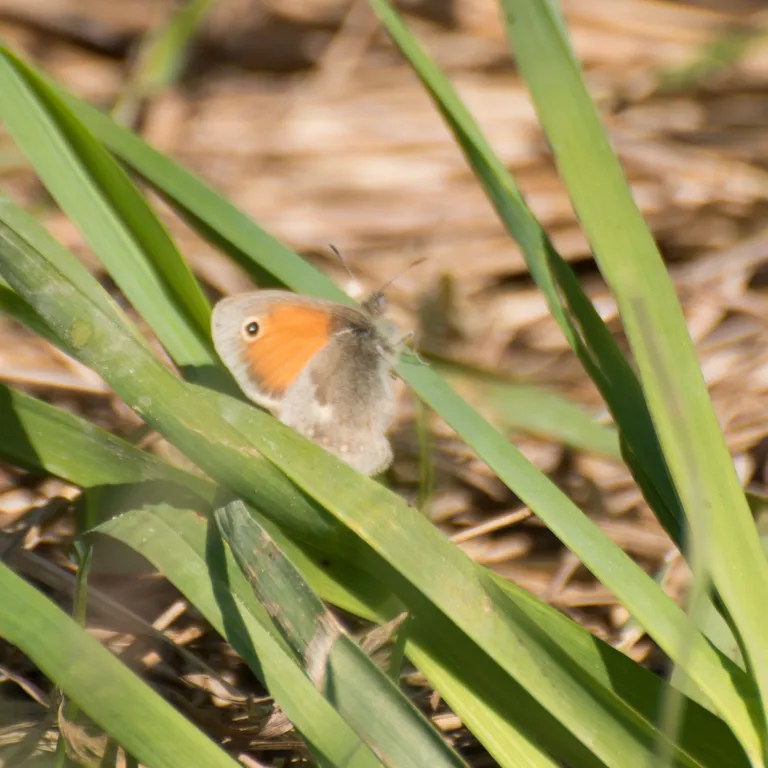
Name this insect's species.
Coenonympha pamphilus
